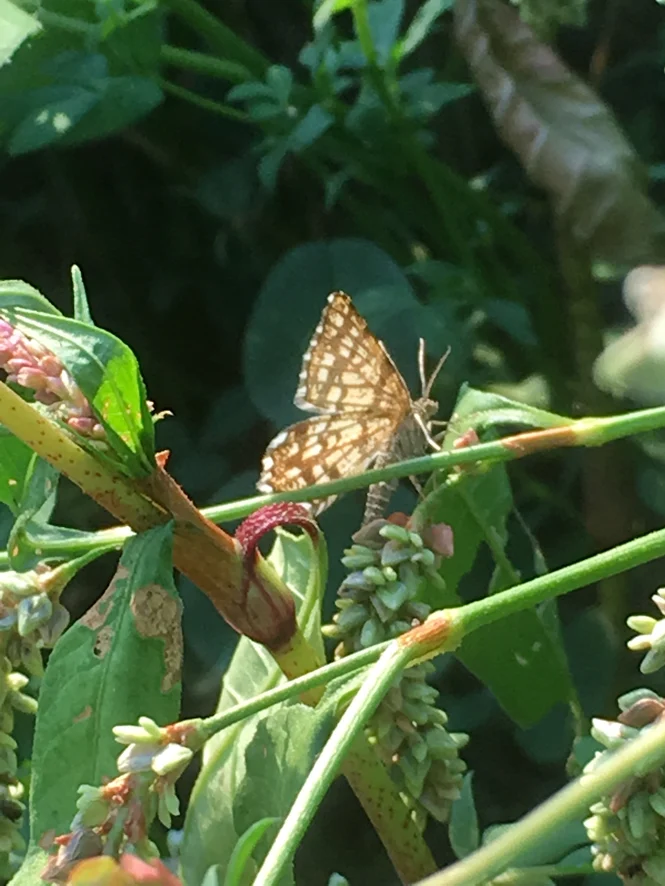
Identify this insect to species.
Chiasmia clathrata
